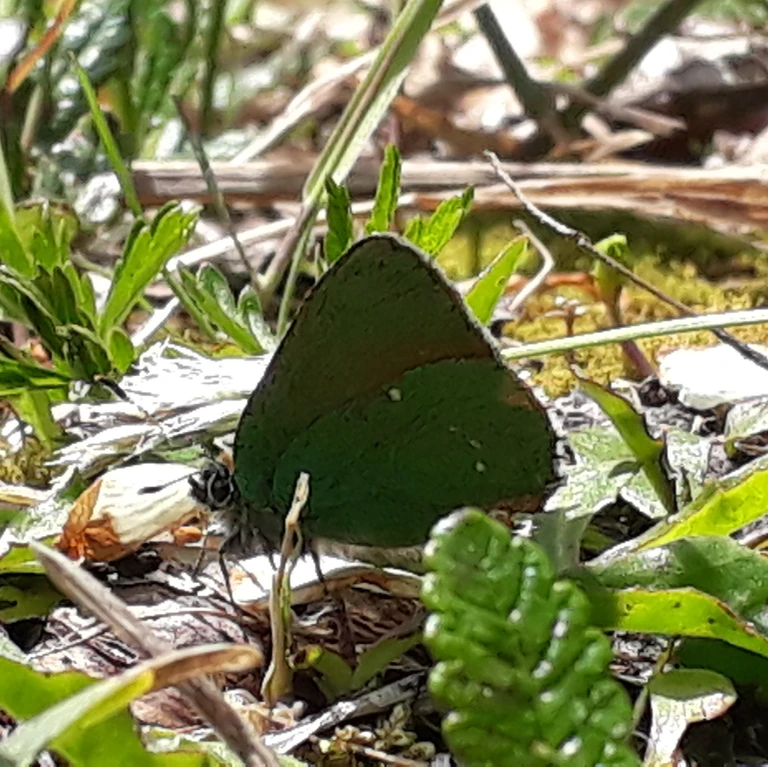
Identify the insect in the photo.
Callophrys rubi
